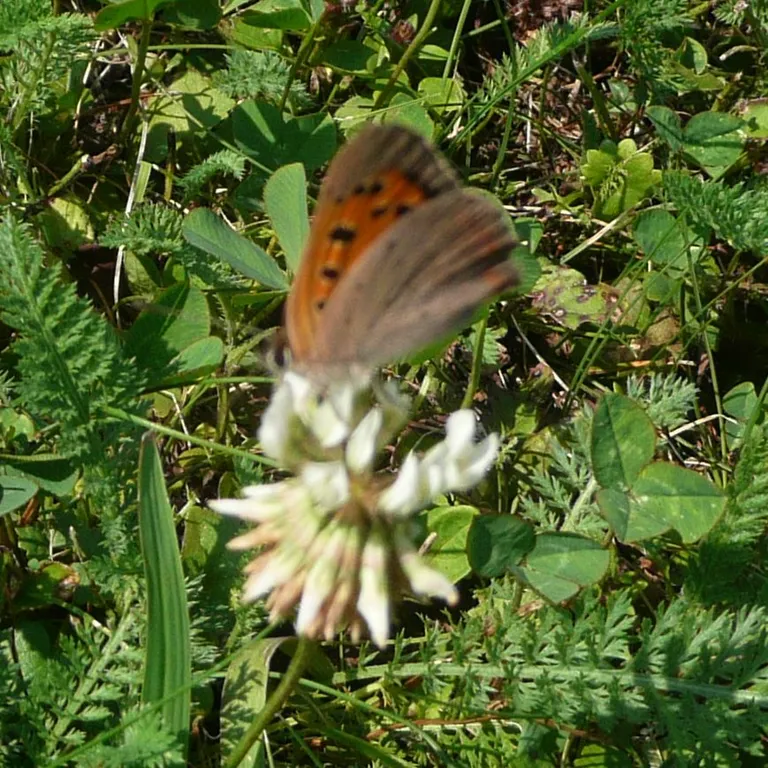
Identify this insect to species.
Lycaena phlaeas
